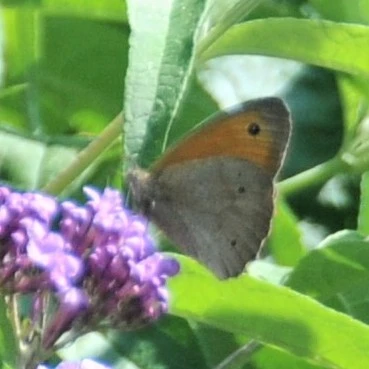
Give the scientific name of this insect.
Maniola jurtina
